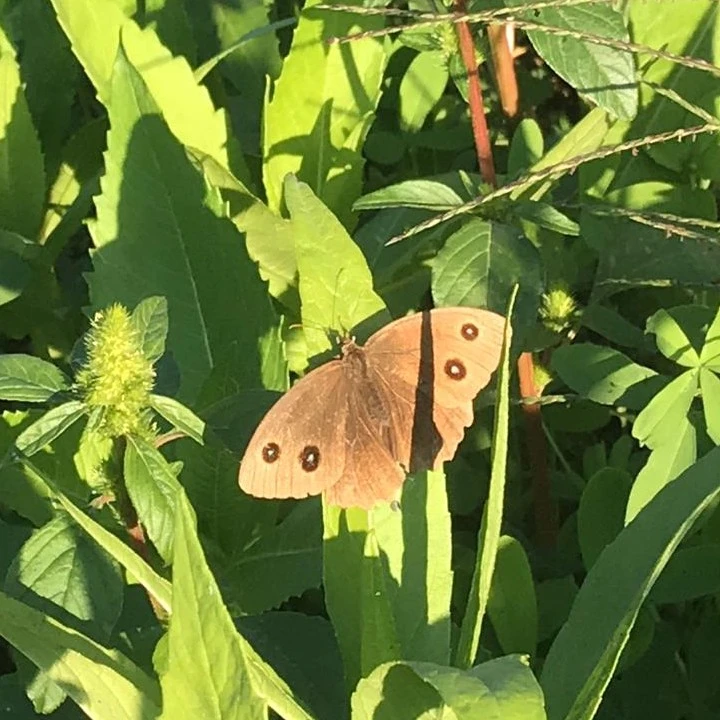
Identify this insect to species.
Minois dryas
